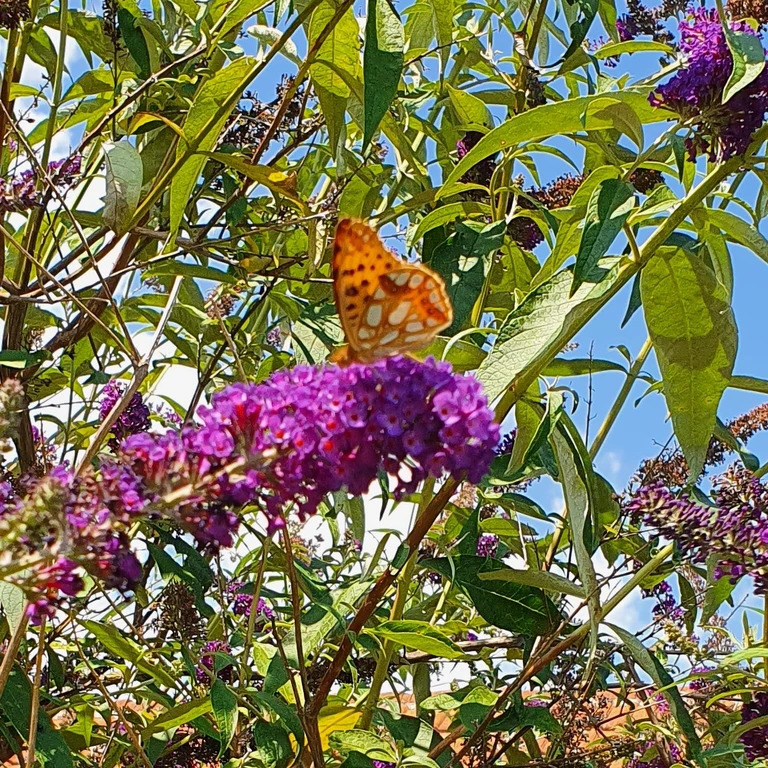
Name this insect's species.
Issoria lathonia
